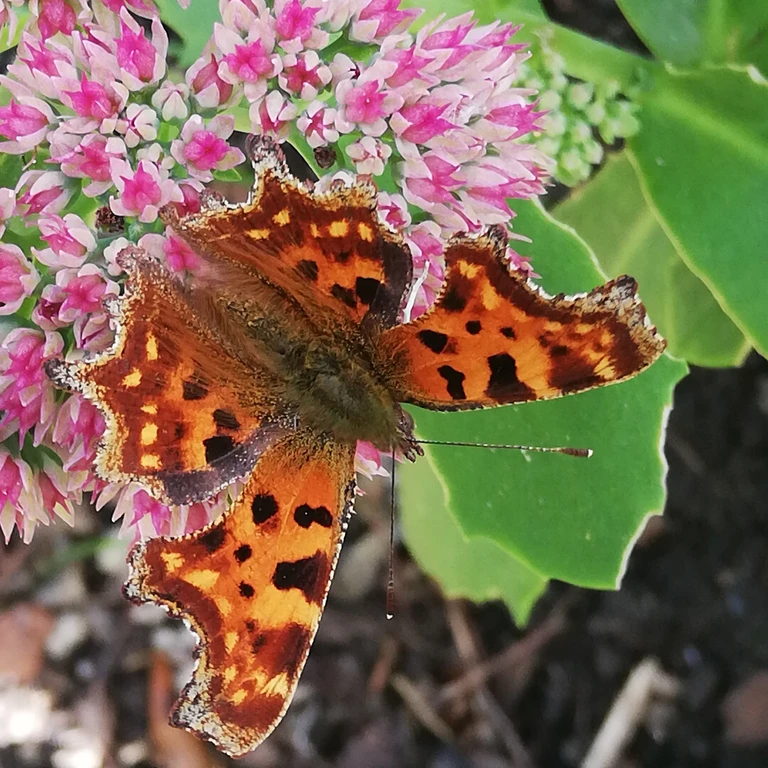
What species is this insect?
Polygonia c-album
